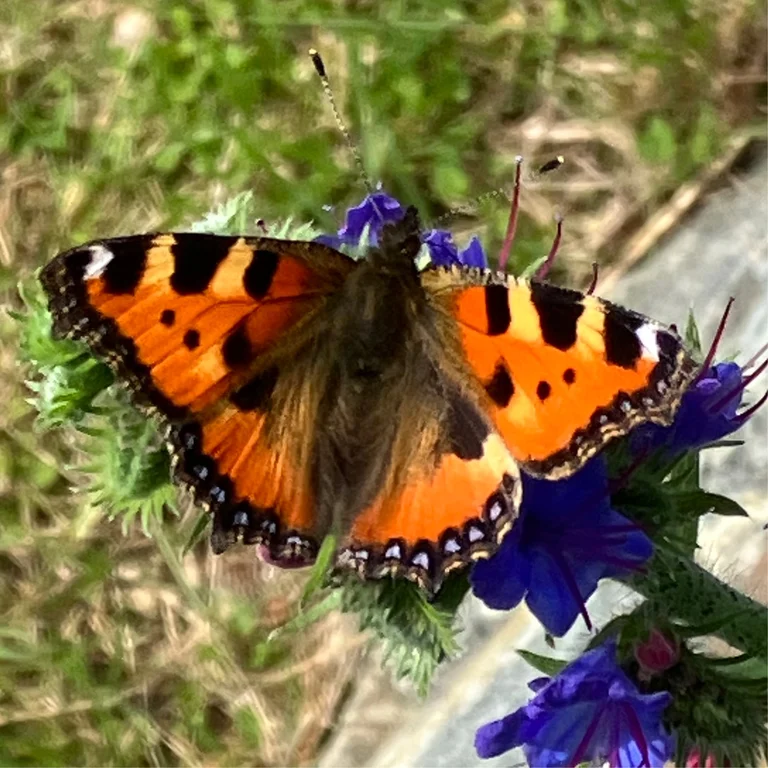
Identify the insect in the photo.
Aglais urticae
